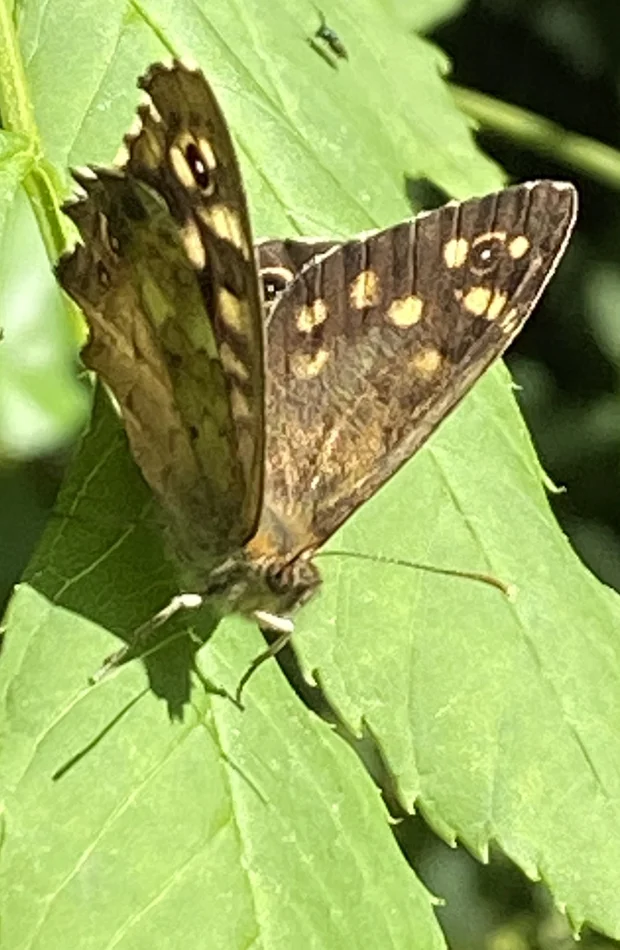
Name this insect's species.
Pararge aegeria
